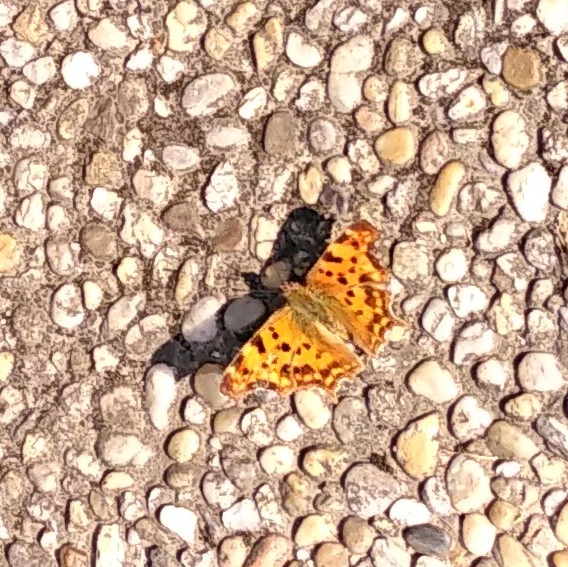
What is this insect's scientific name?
Polygonia c-album
